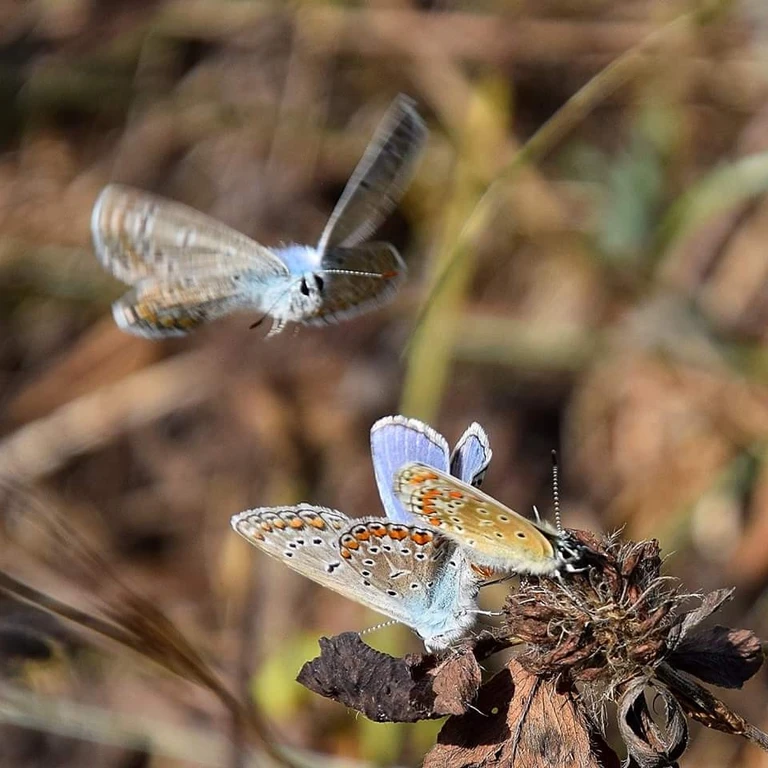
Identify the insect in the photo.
Polyommatus icarus
